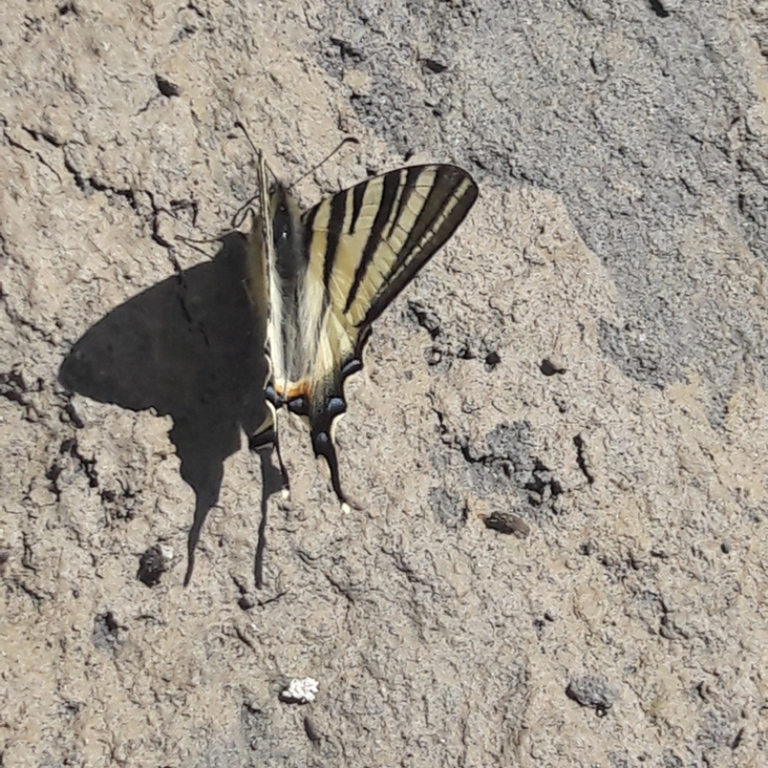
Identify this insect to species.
Iphiclides podalirius
